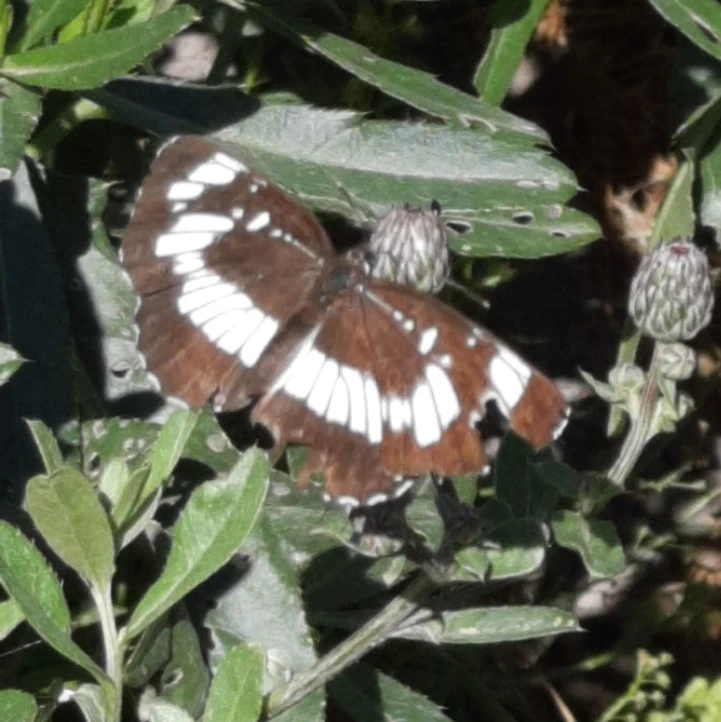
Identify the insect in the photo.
Neptis rivularis
